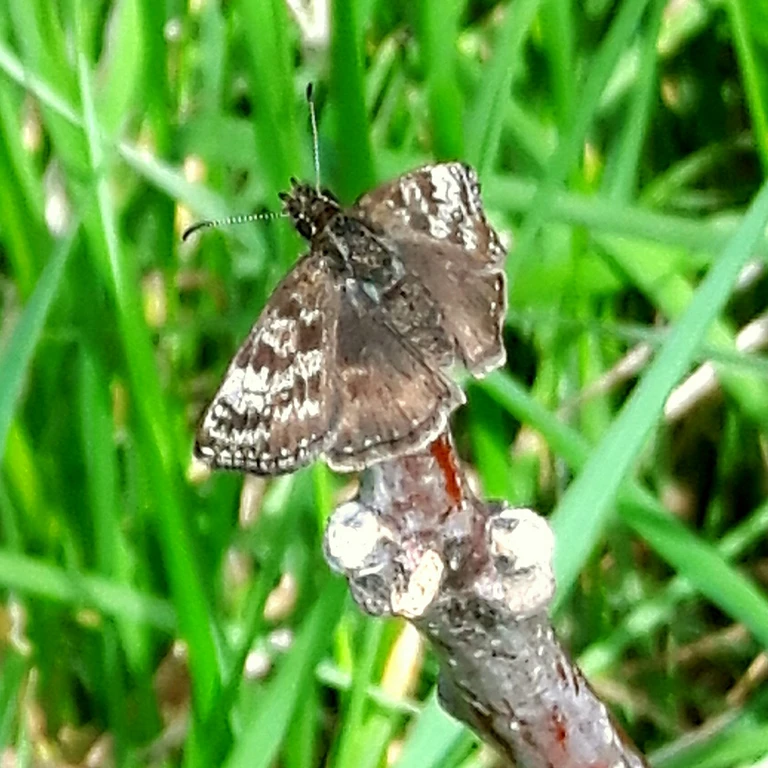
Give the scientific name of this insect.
Erynnis tages
